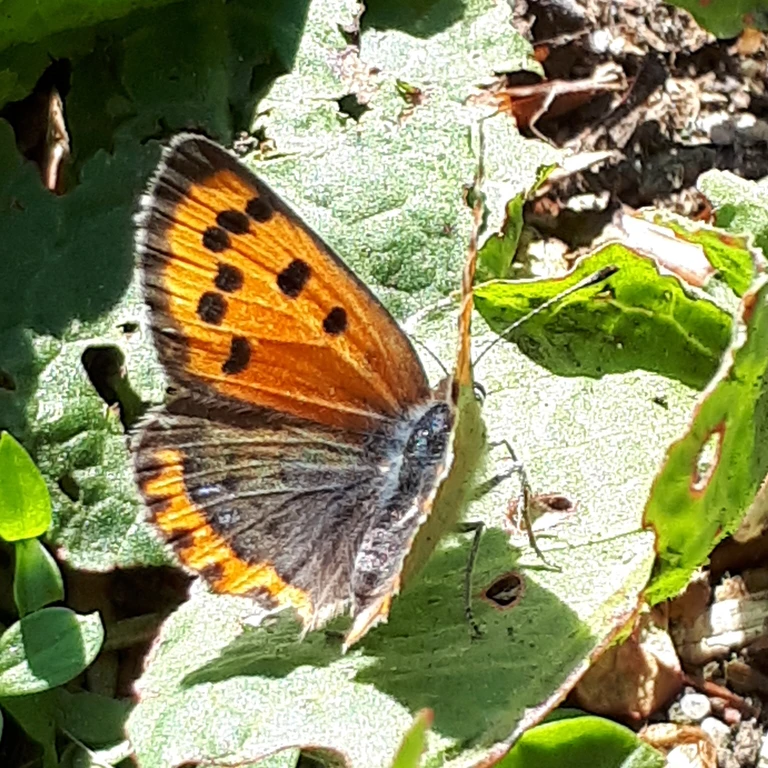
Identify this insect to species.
Lycaena phlaeas
